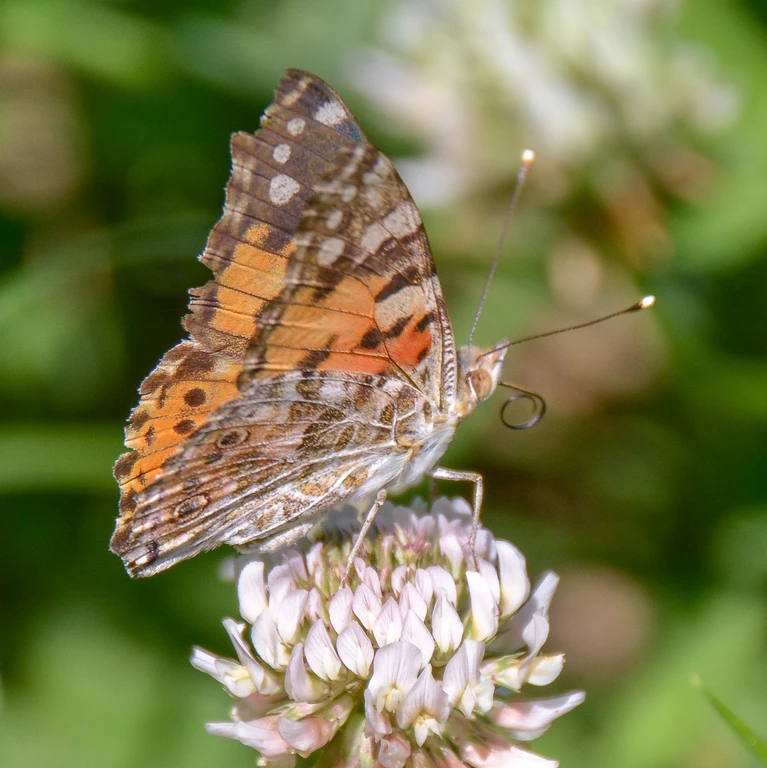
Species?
Vanessa cardui
